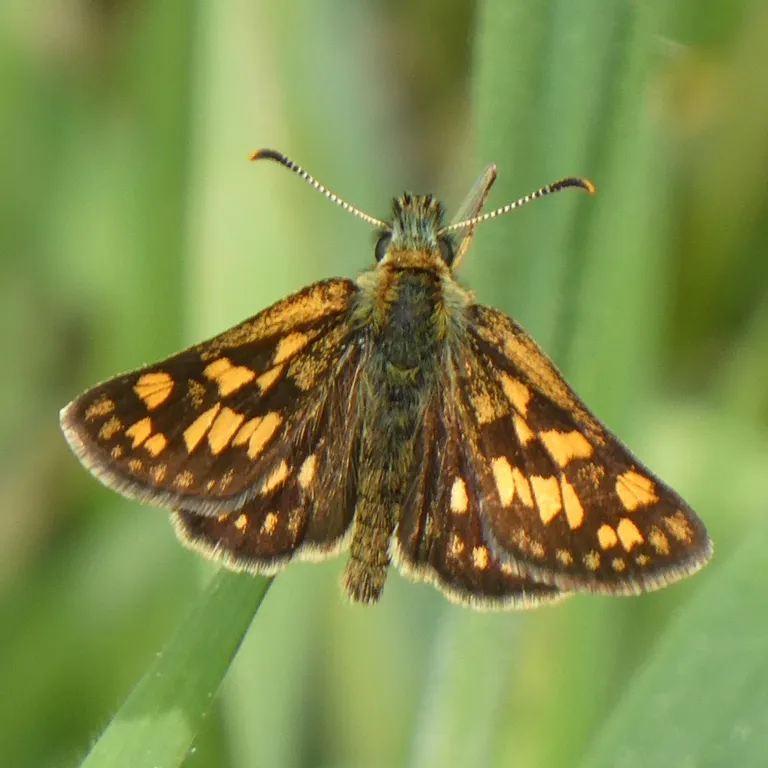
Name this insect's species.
Carterocephalus palaemon
